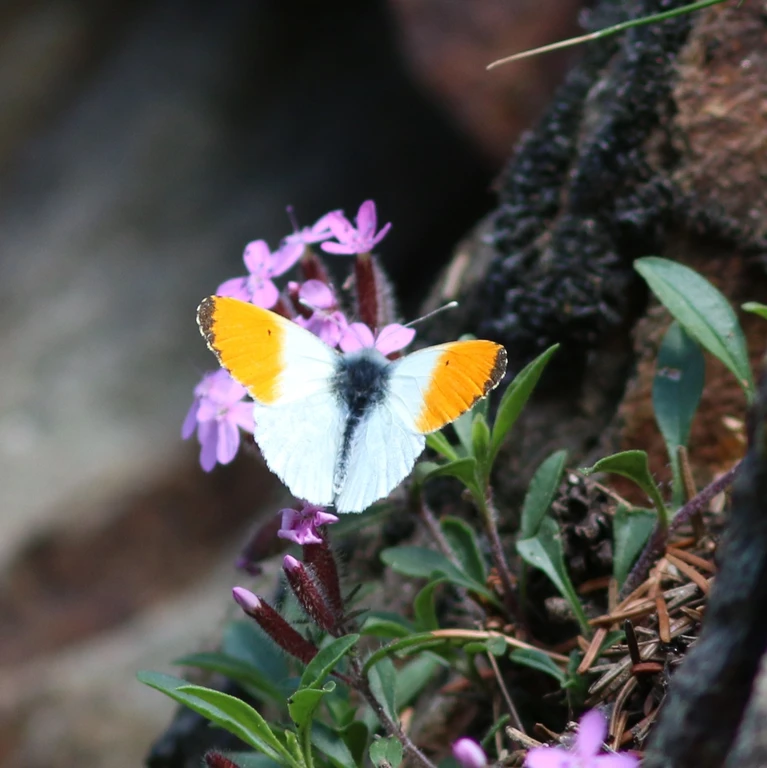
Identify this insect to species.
Anthocharis cardamines
